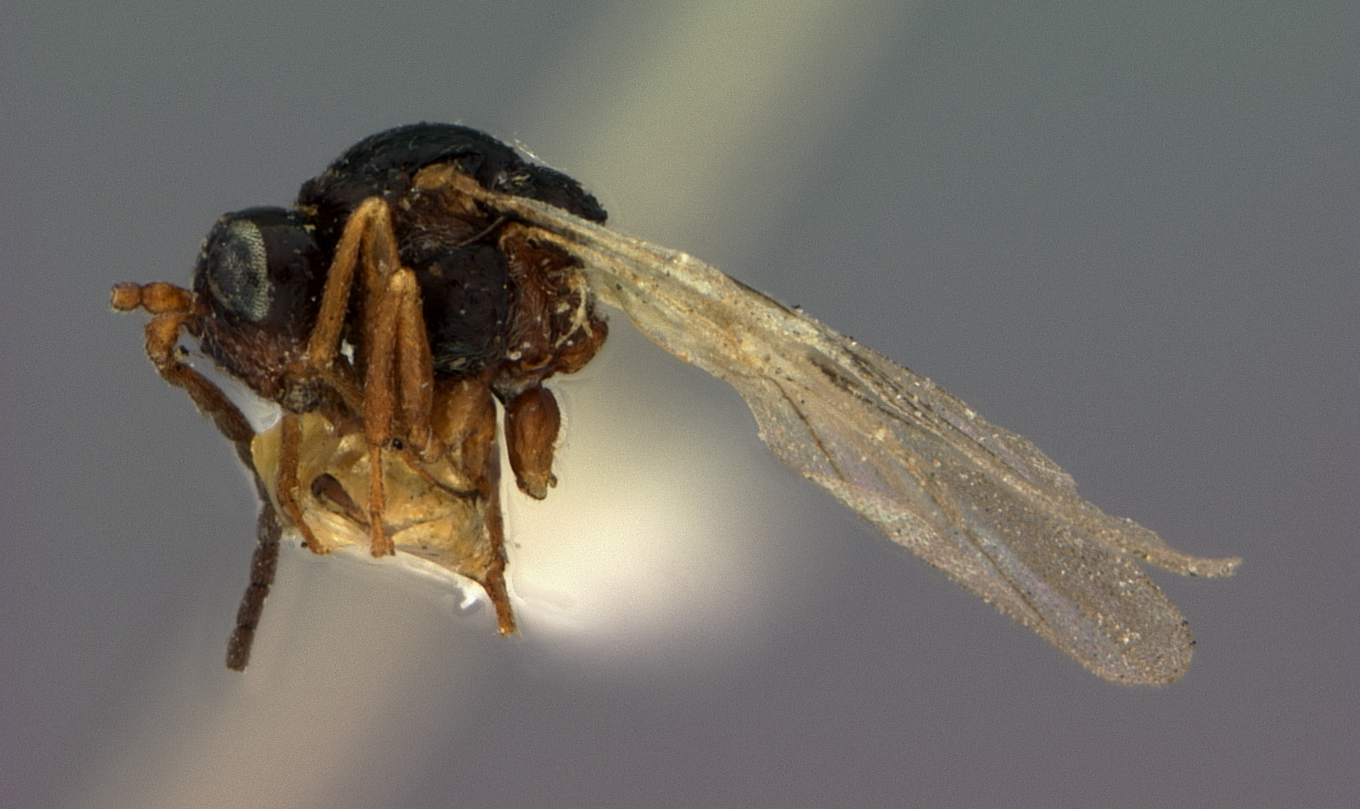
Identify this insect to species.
Diastrophus fragariae
